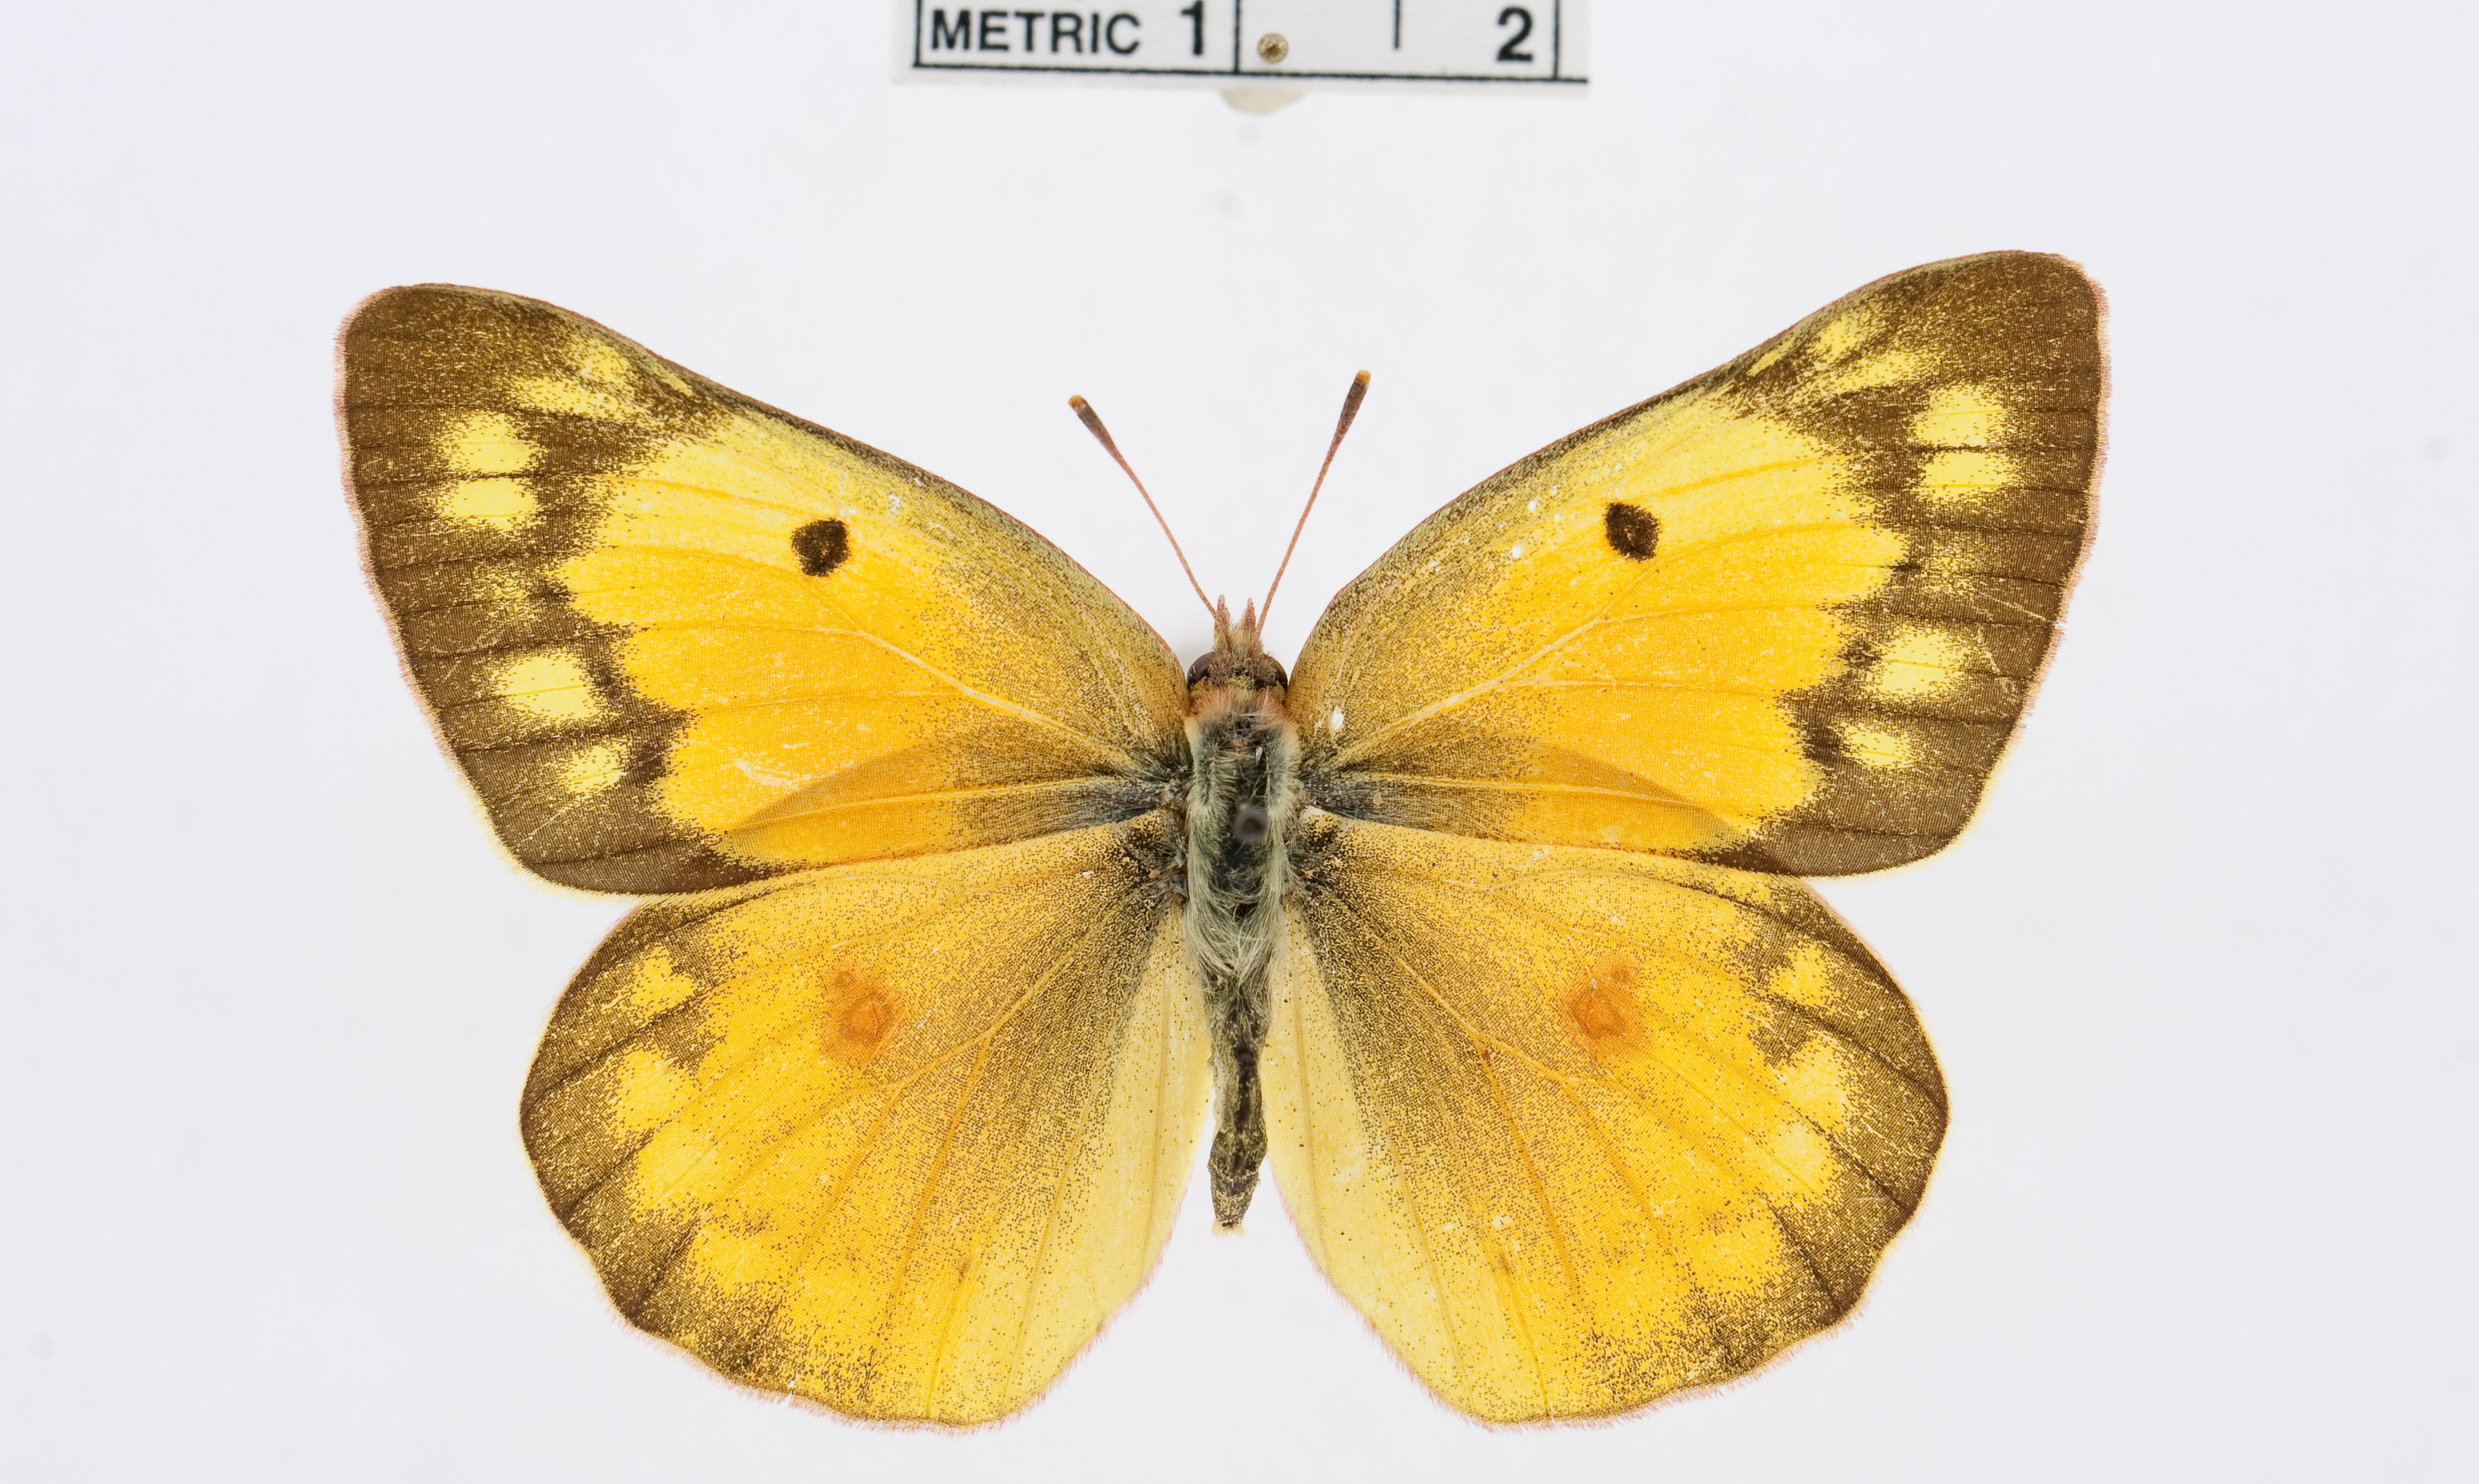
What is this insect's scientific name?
Colias eurytheme
